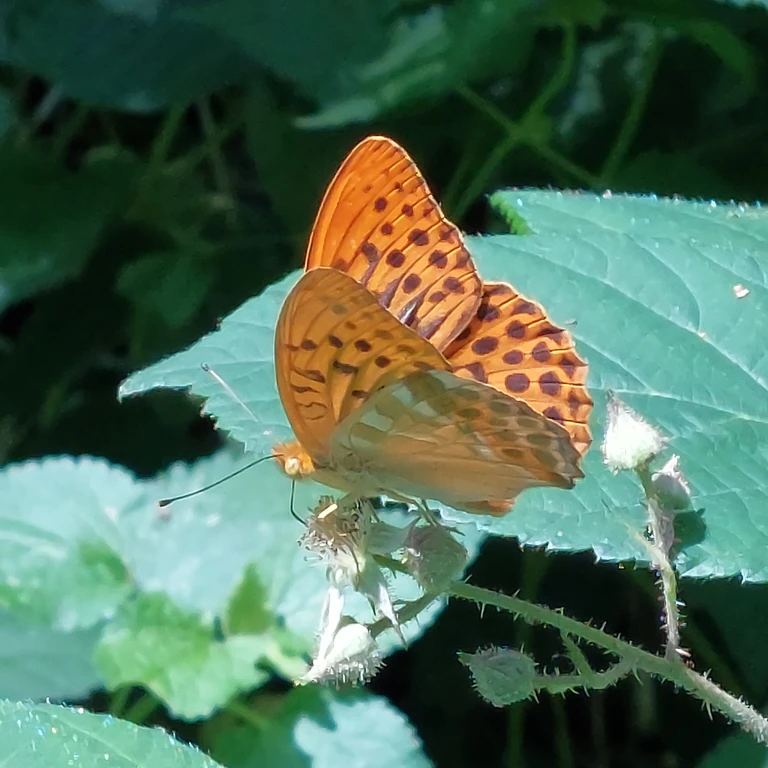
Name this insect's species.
Argynnis paphia
